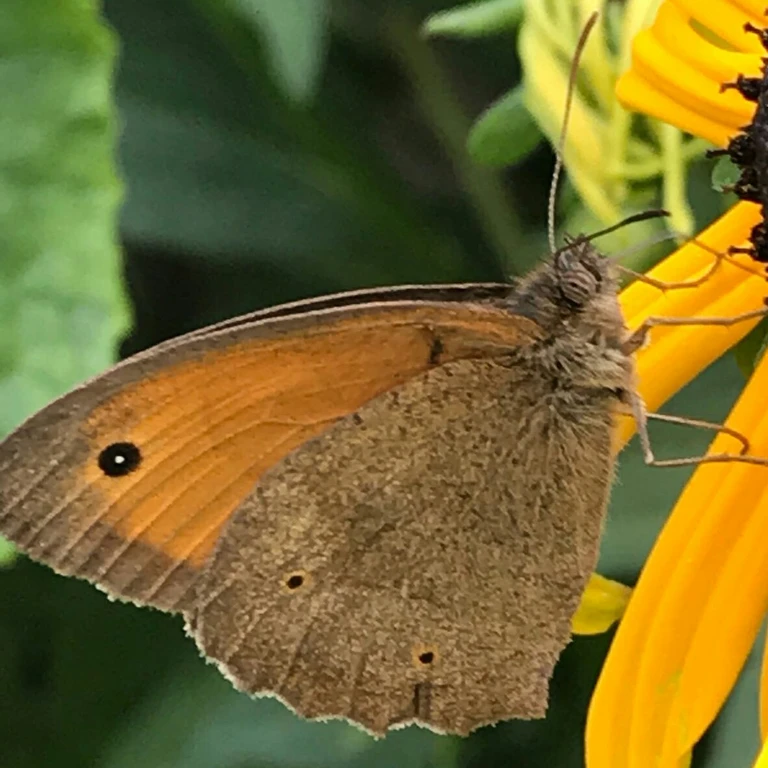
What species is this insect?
Maniola jurtina
